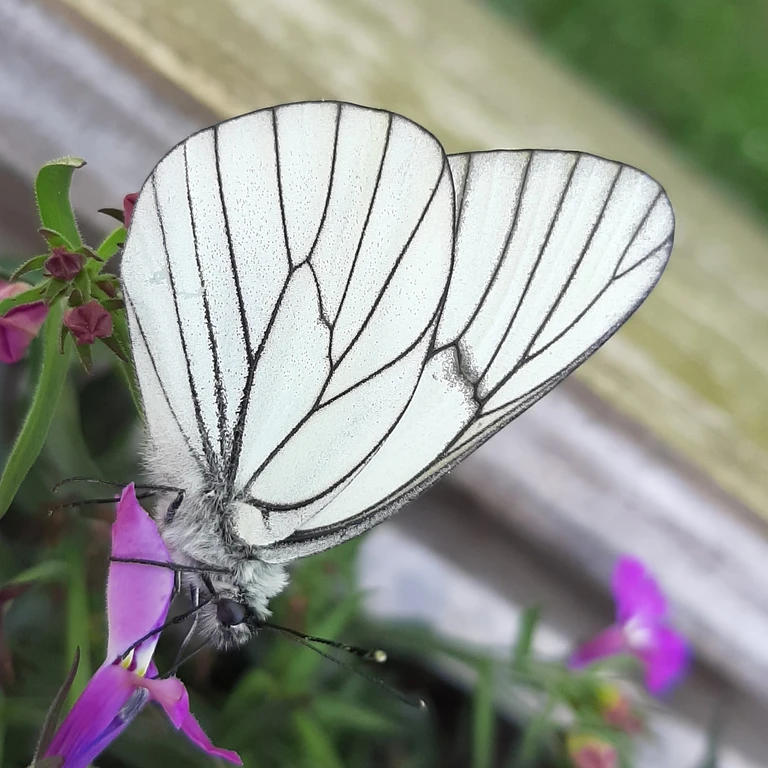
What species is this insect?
Aporia crataegi
